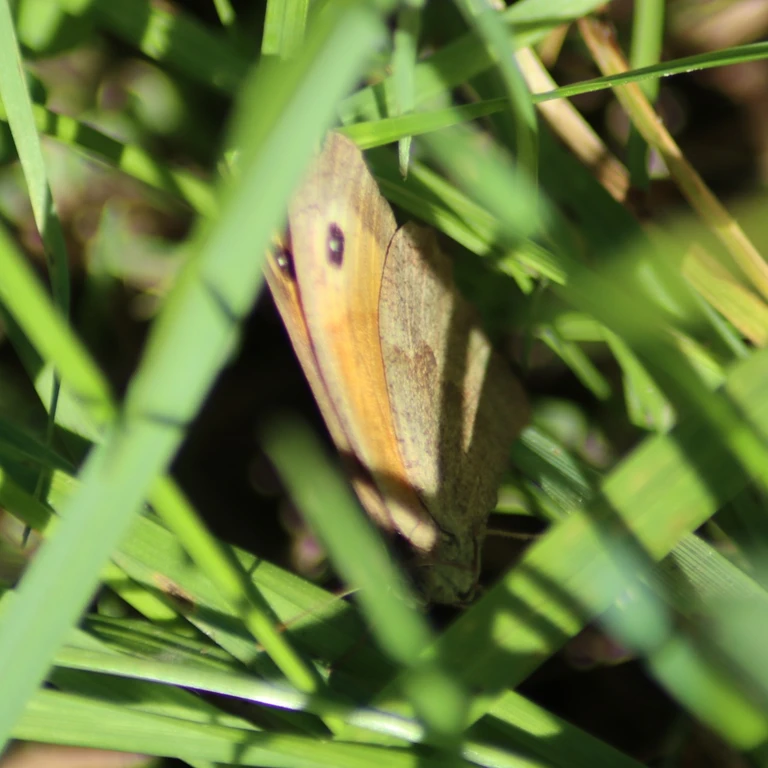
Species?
Maniola jurtina
